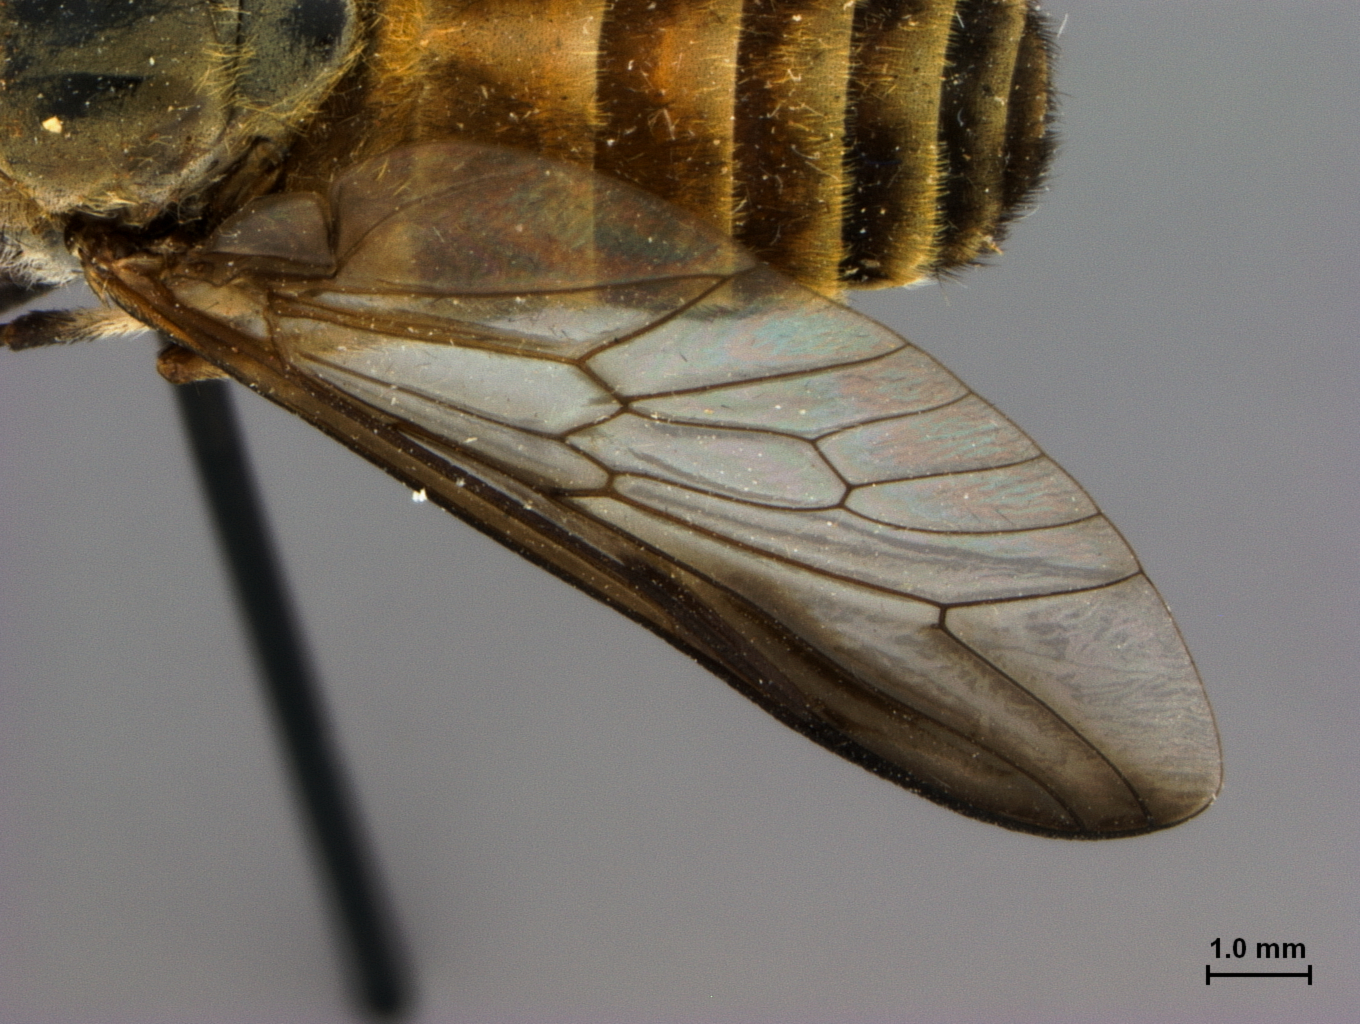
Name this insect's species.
Tabanus anabates
